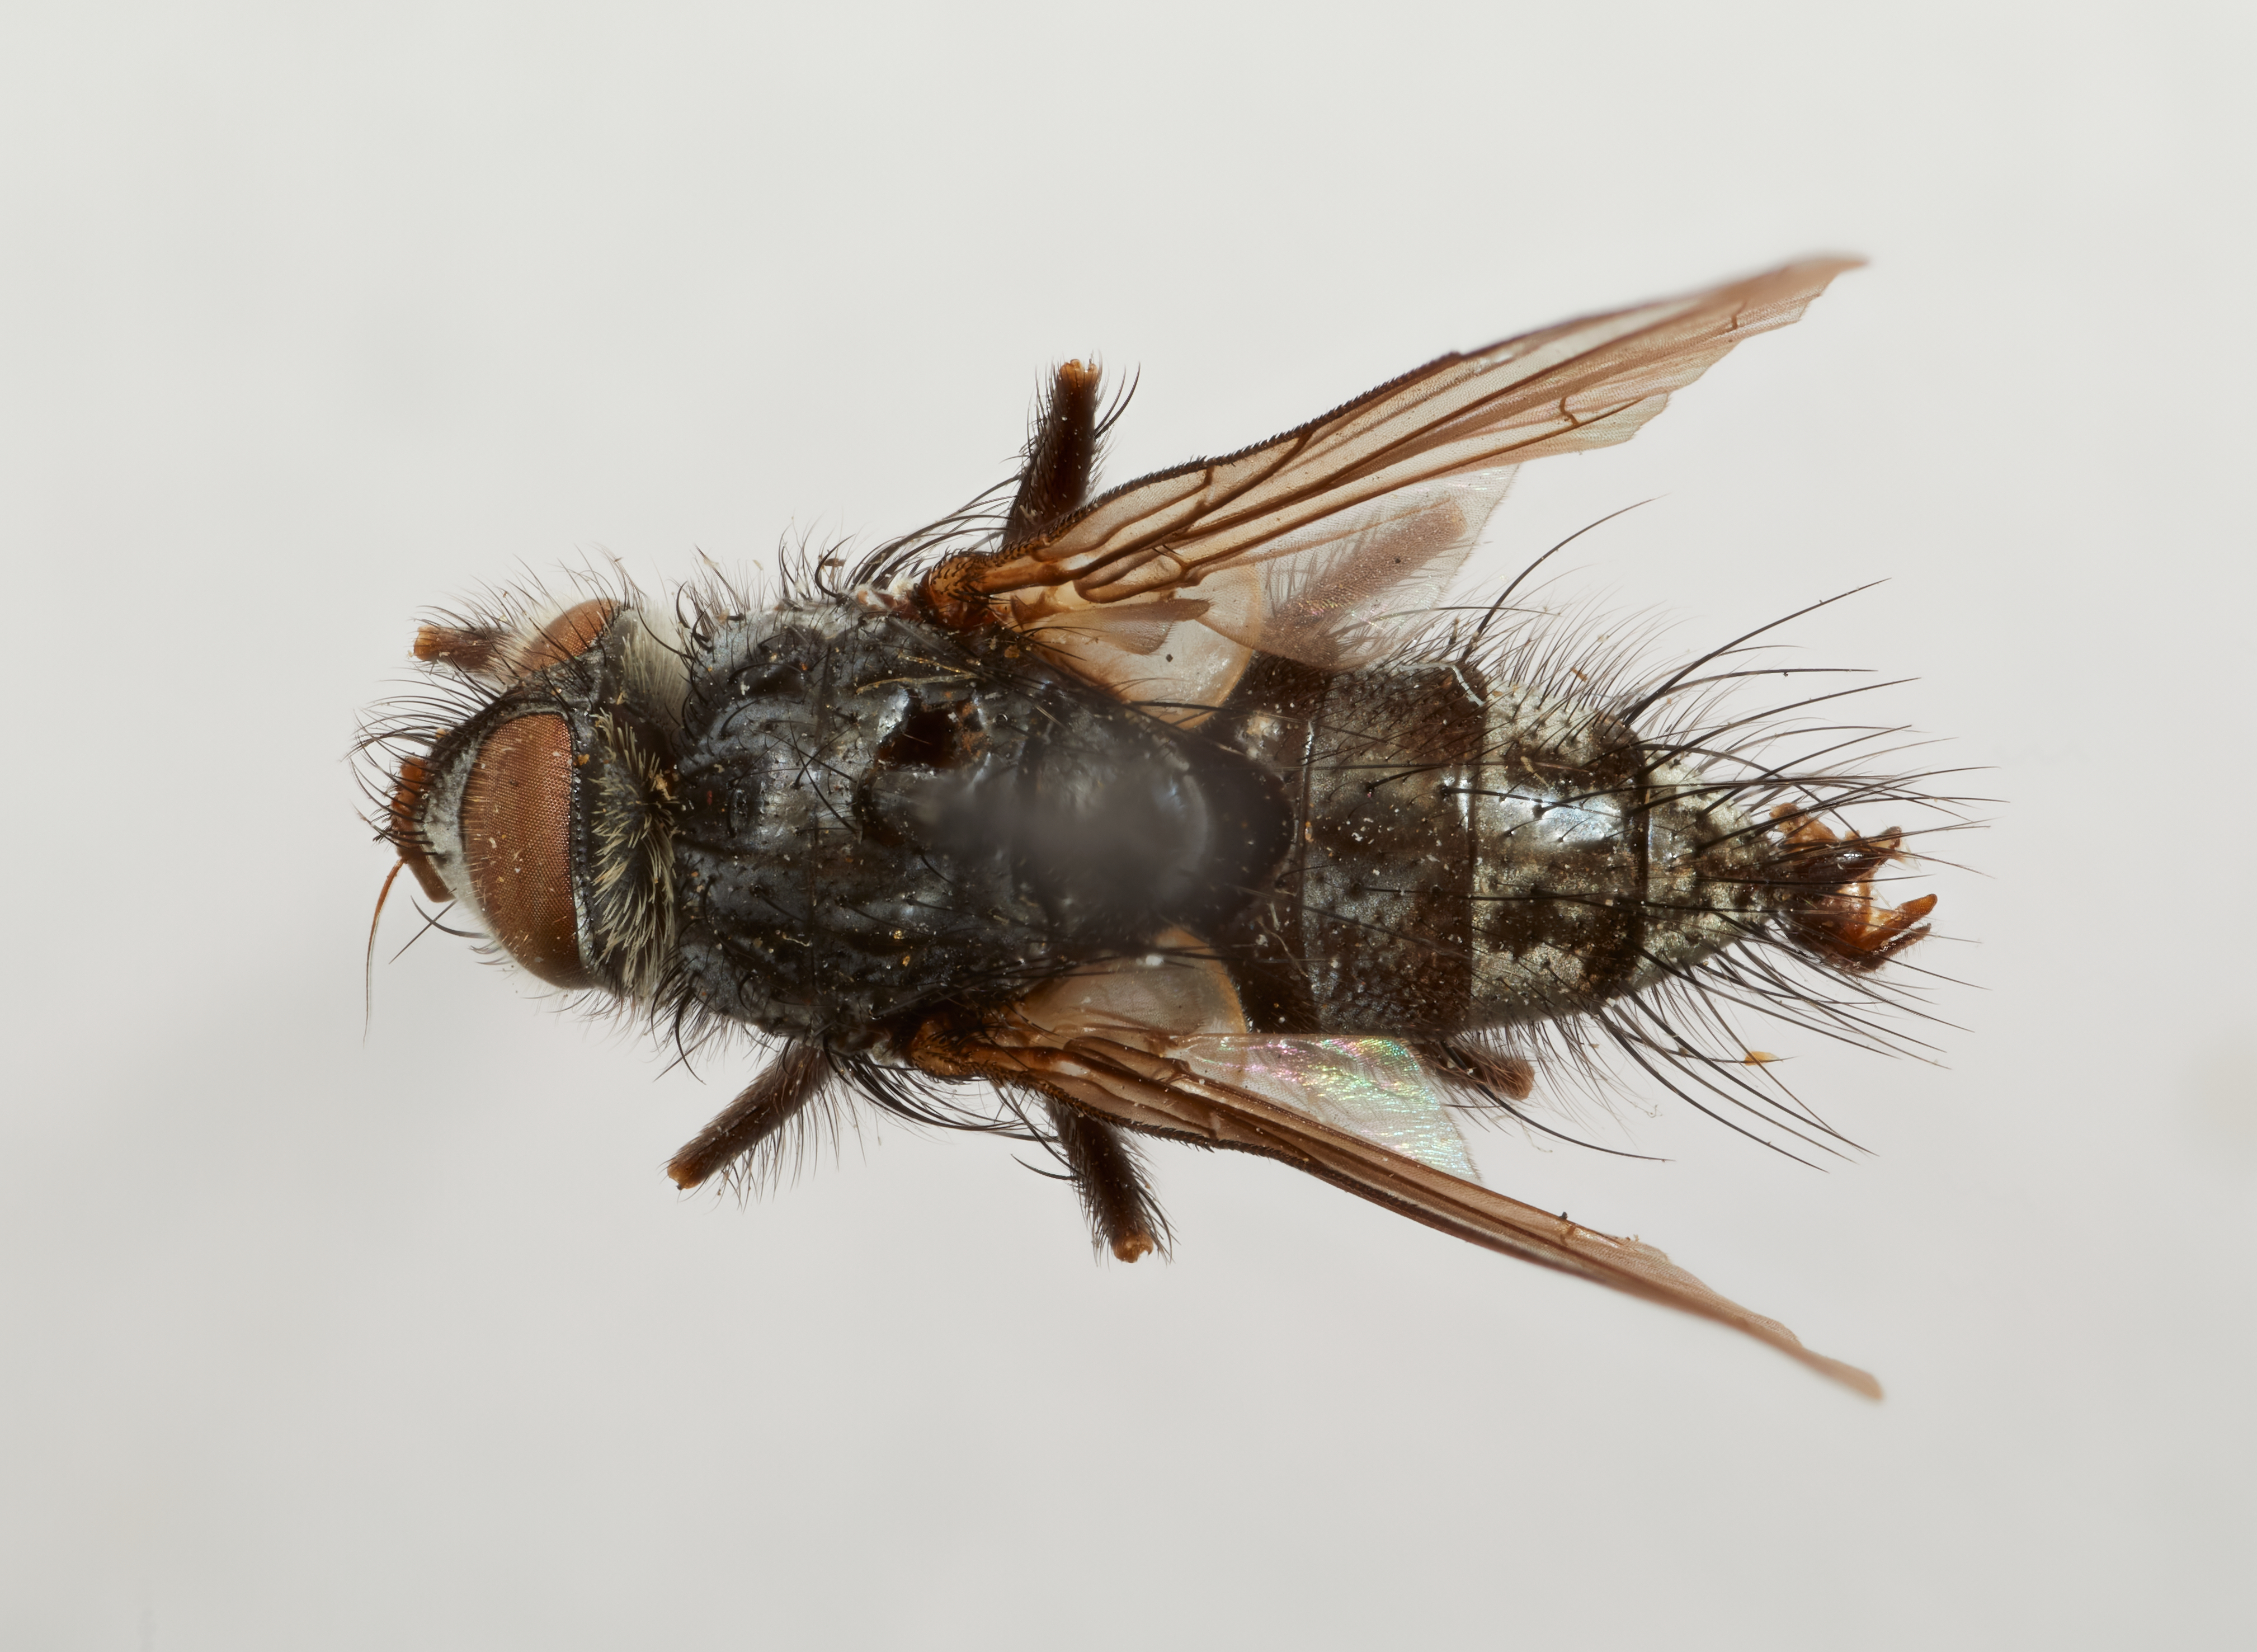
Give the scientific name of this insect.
Nemorilla insolens
